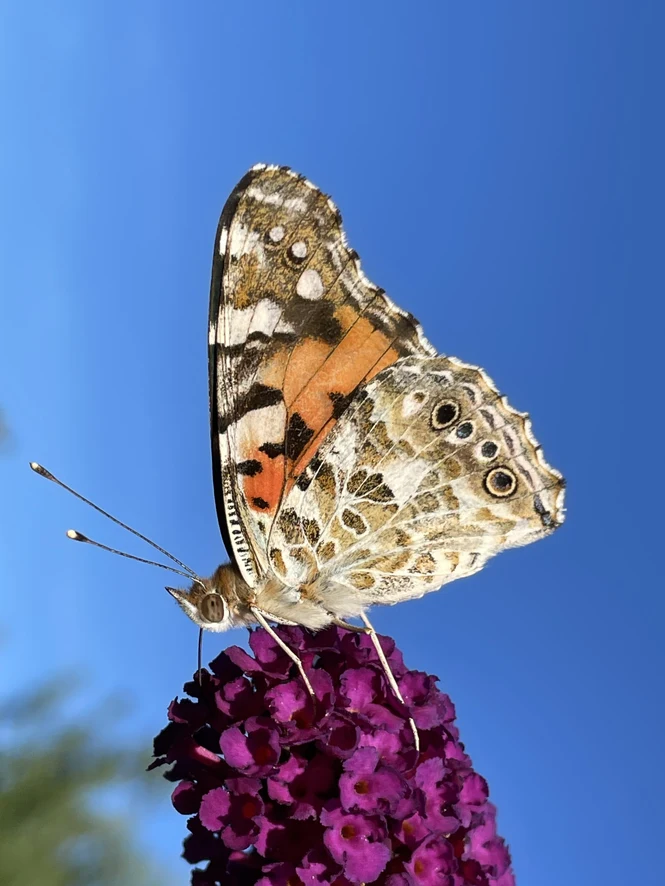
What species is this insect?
Vanessa cardui
